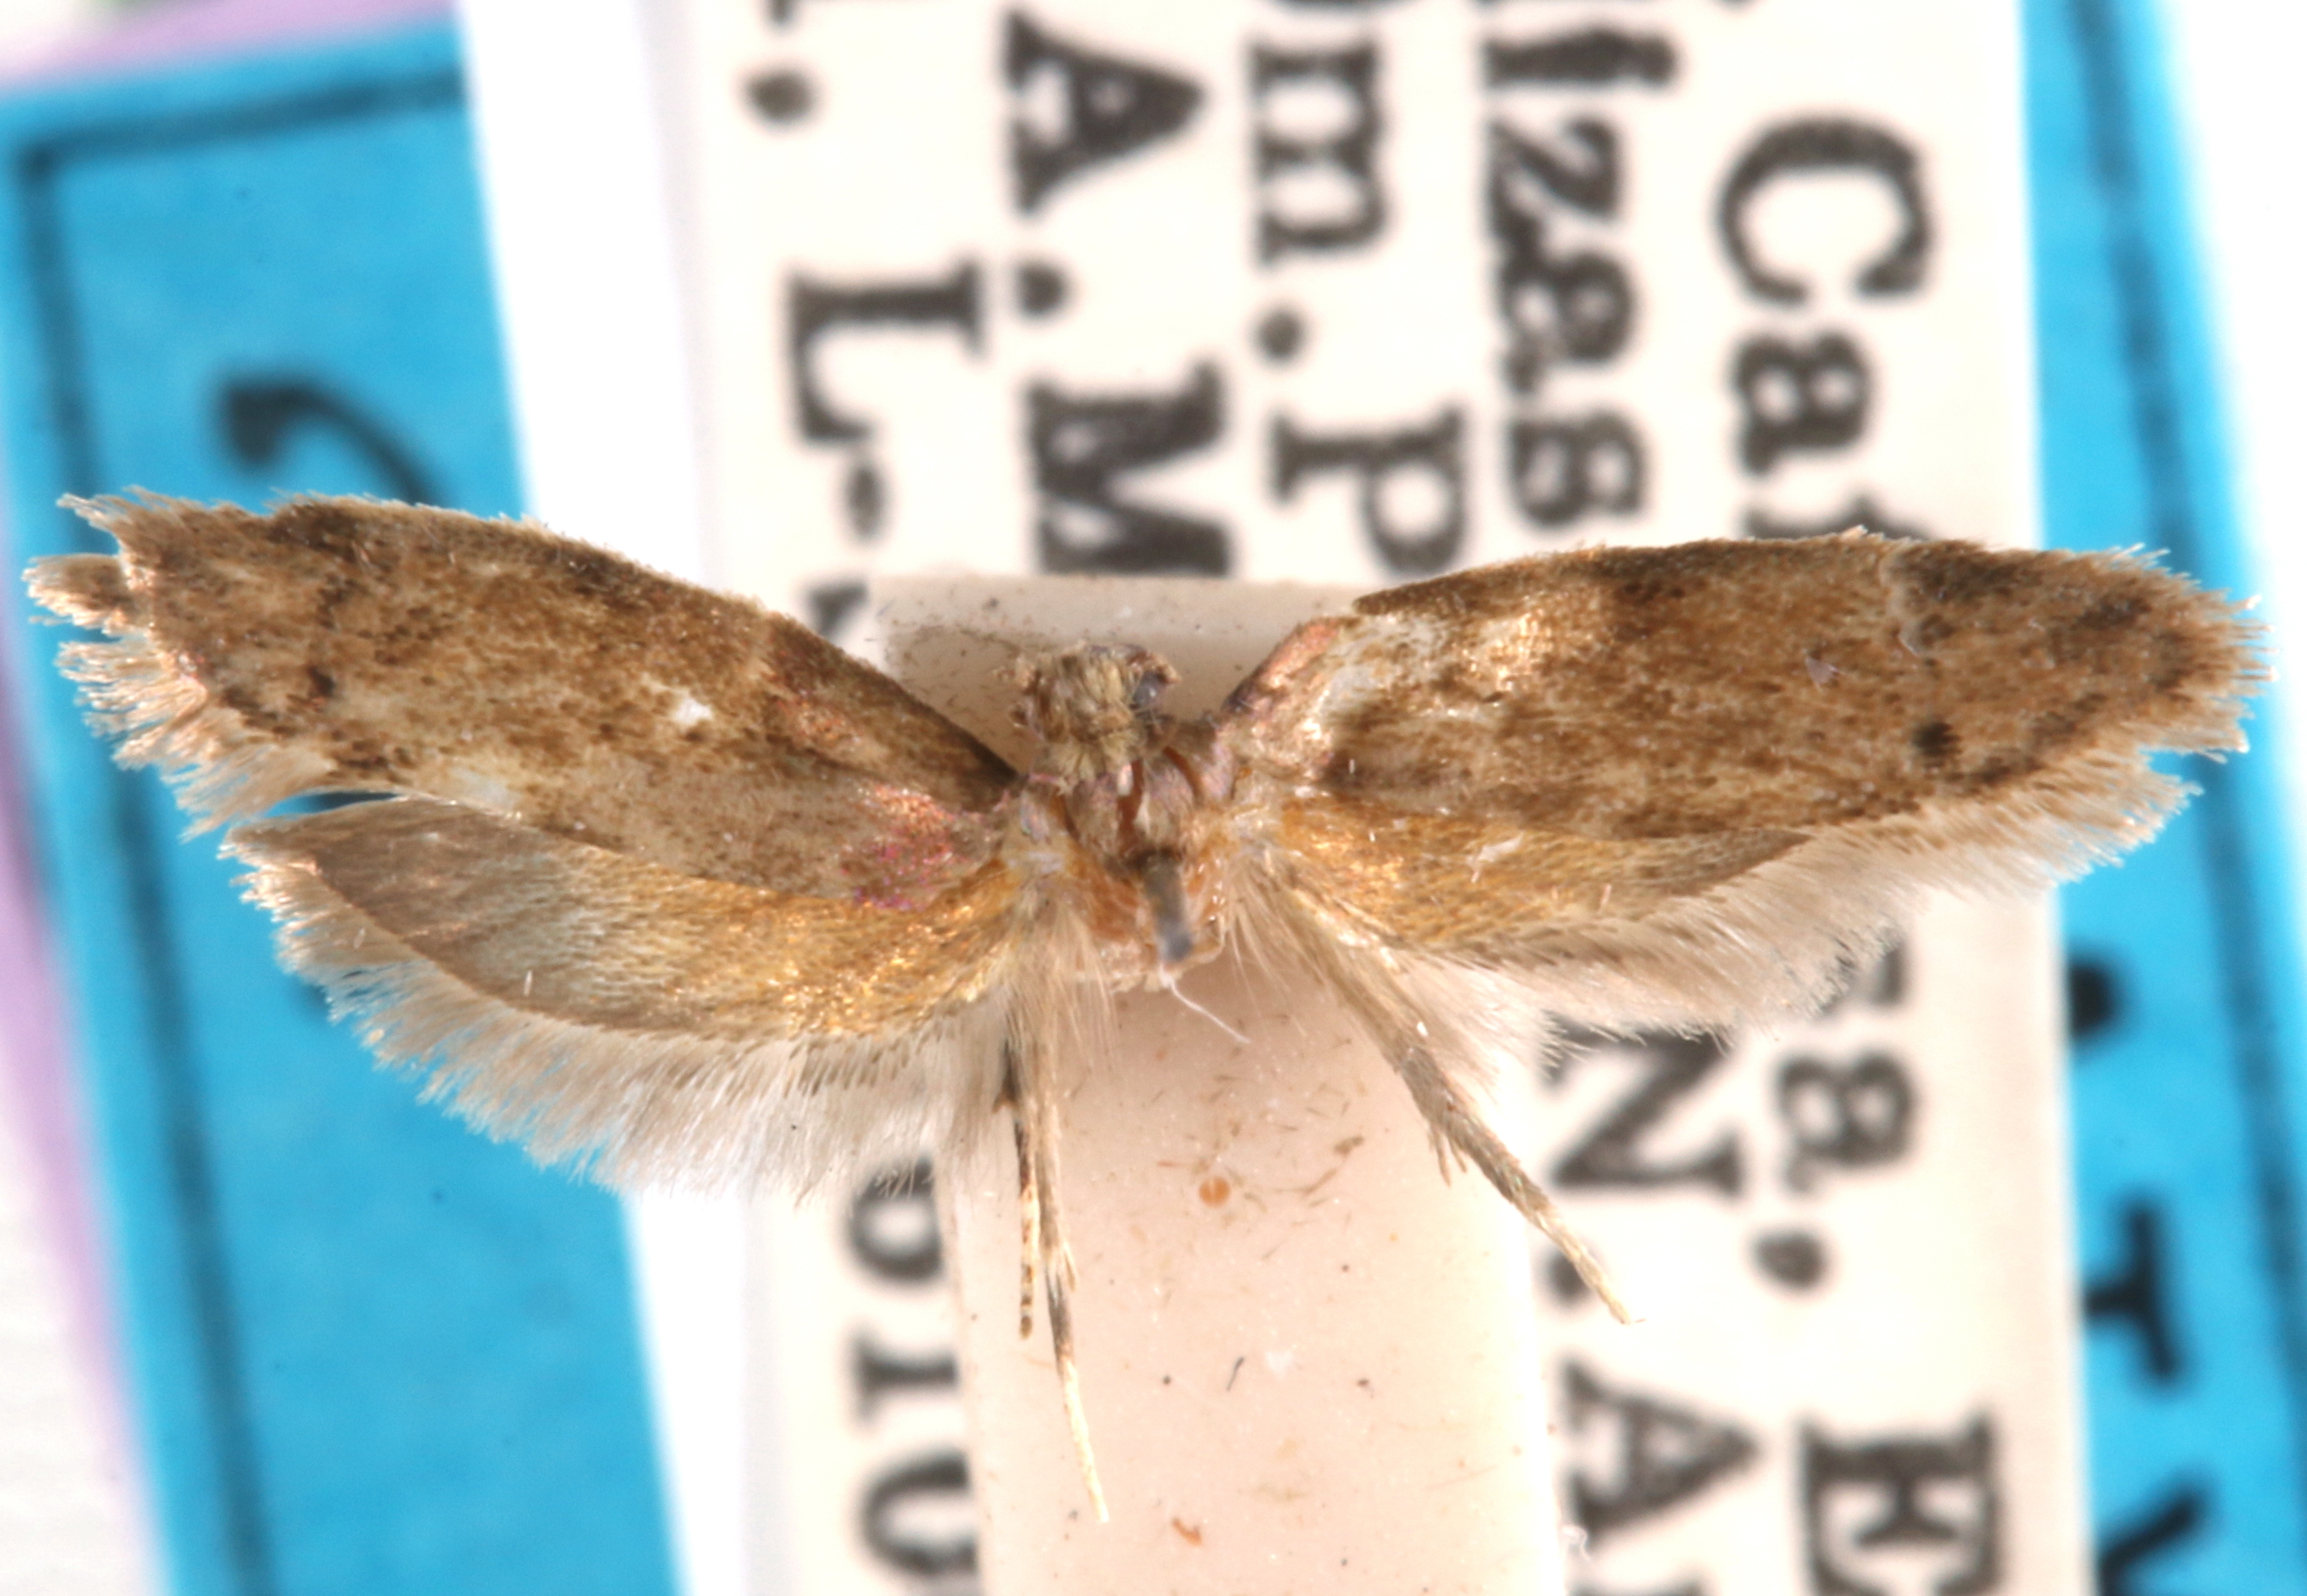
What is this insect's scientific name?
Anchimacheta costaricae
